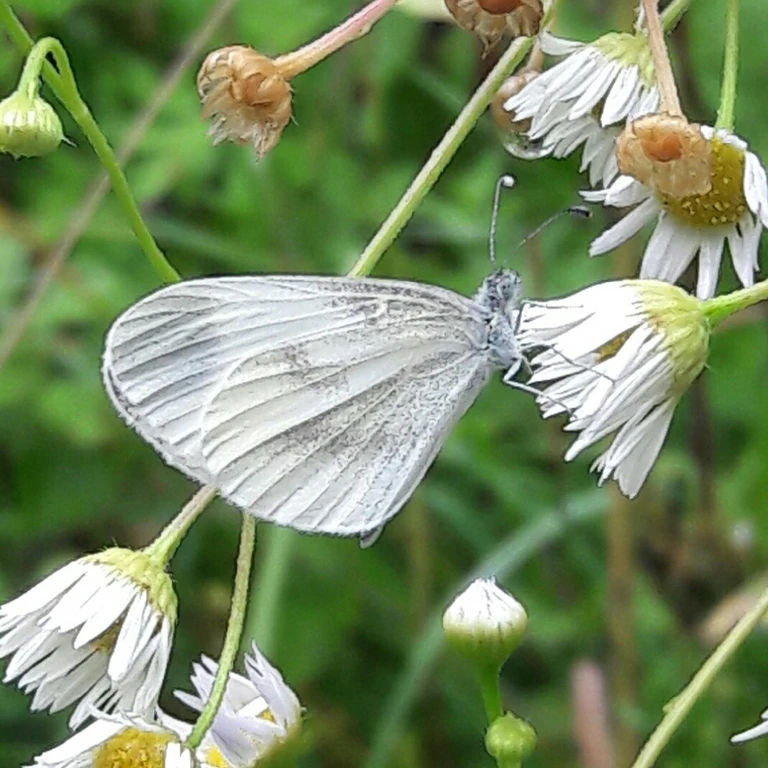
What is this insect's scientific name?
Leptidea sinapis/juvernica
